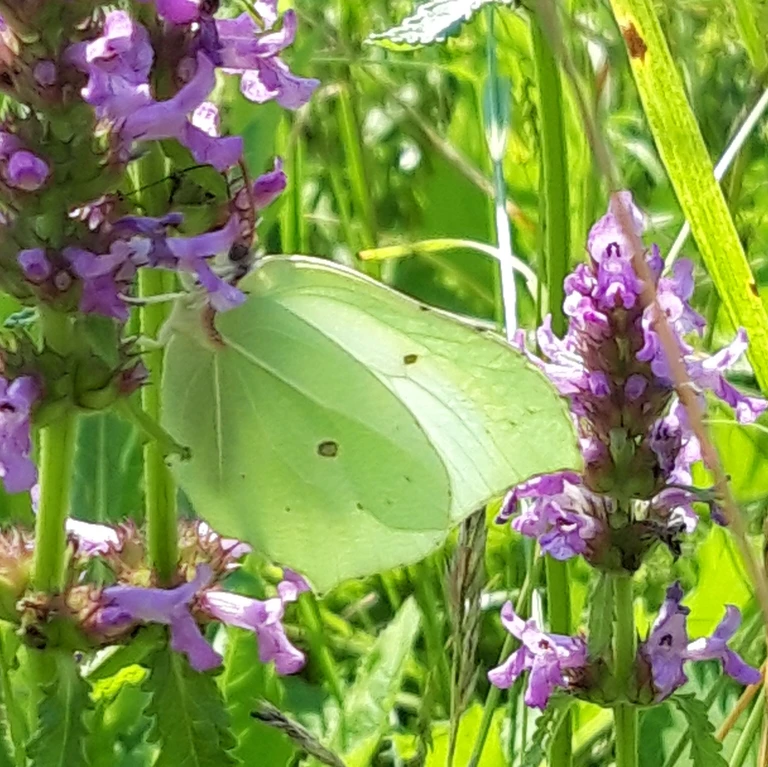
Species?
Gonepteryx rhamni
